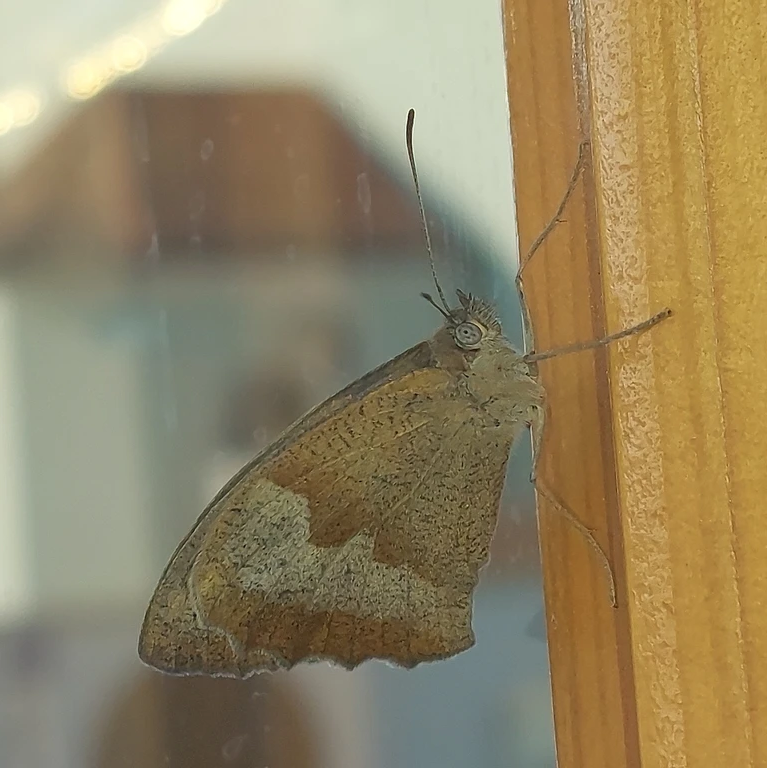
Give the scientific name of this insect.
Maniola jurtina
